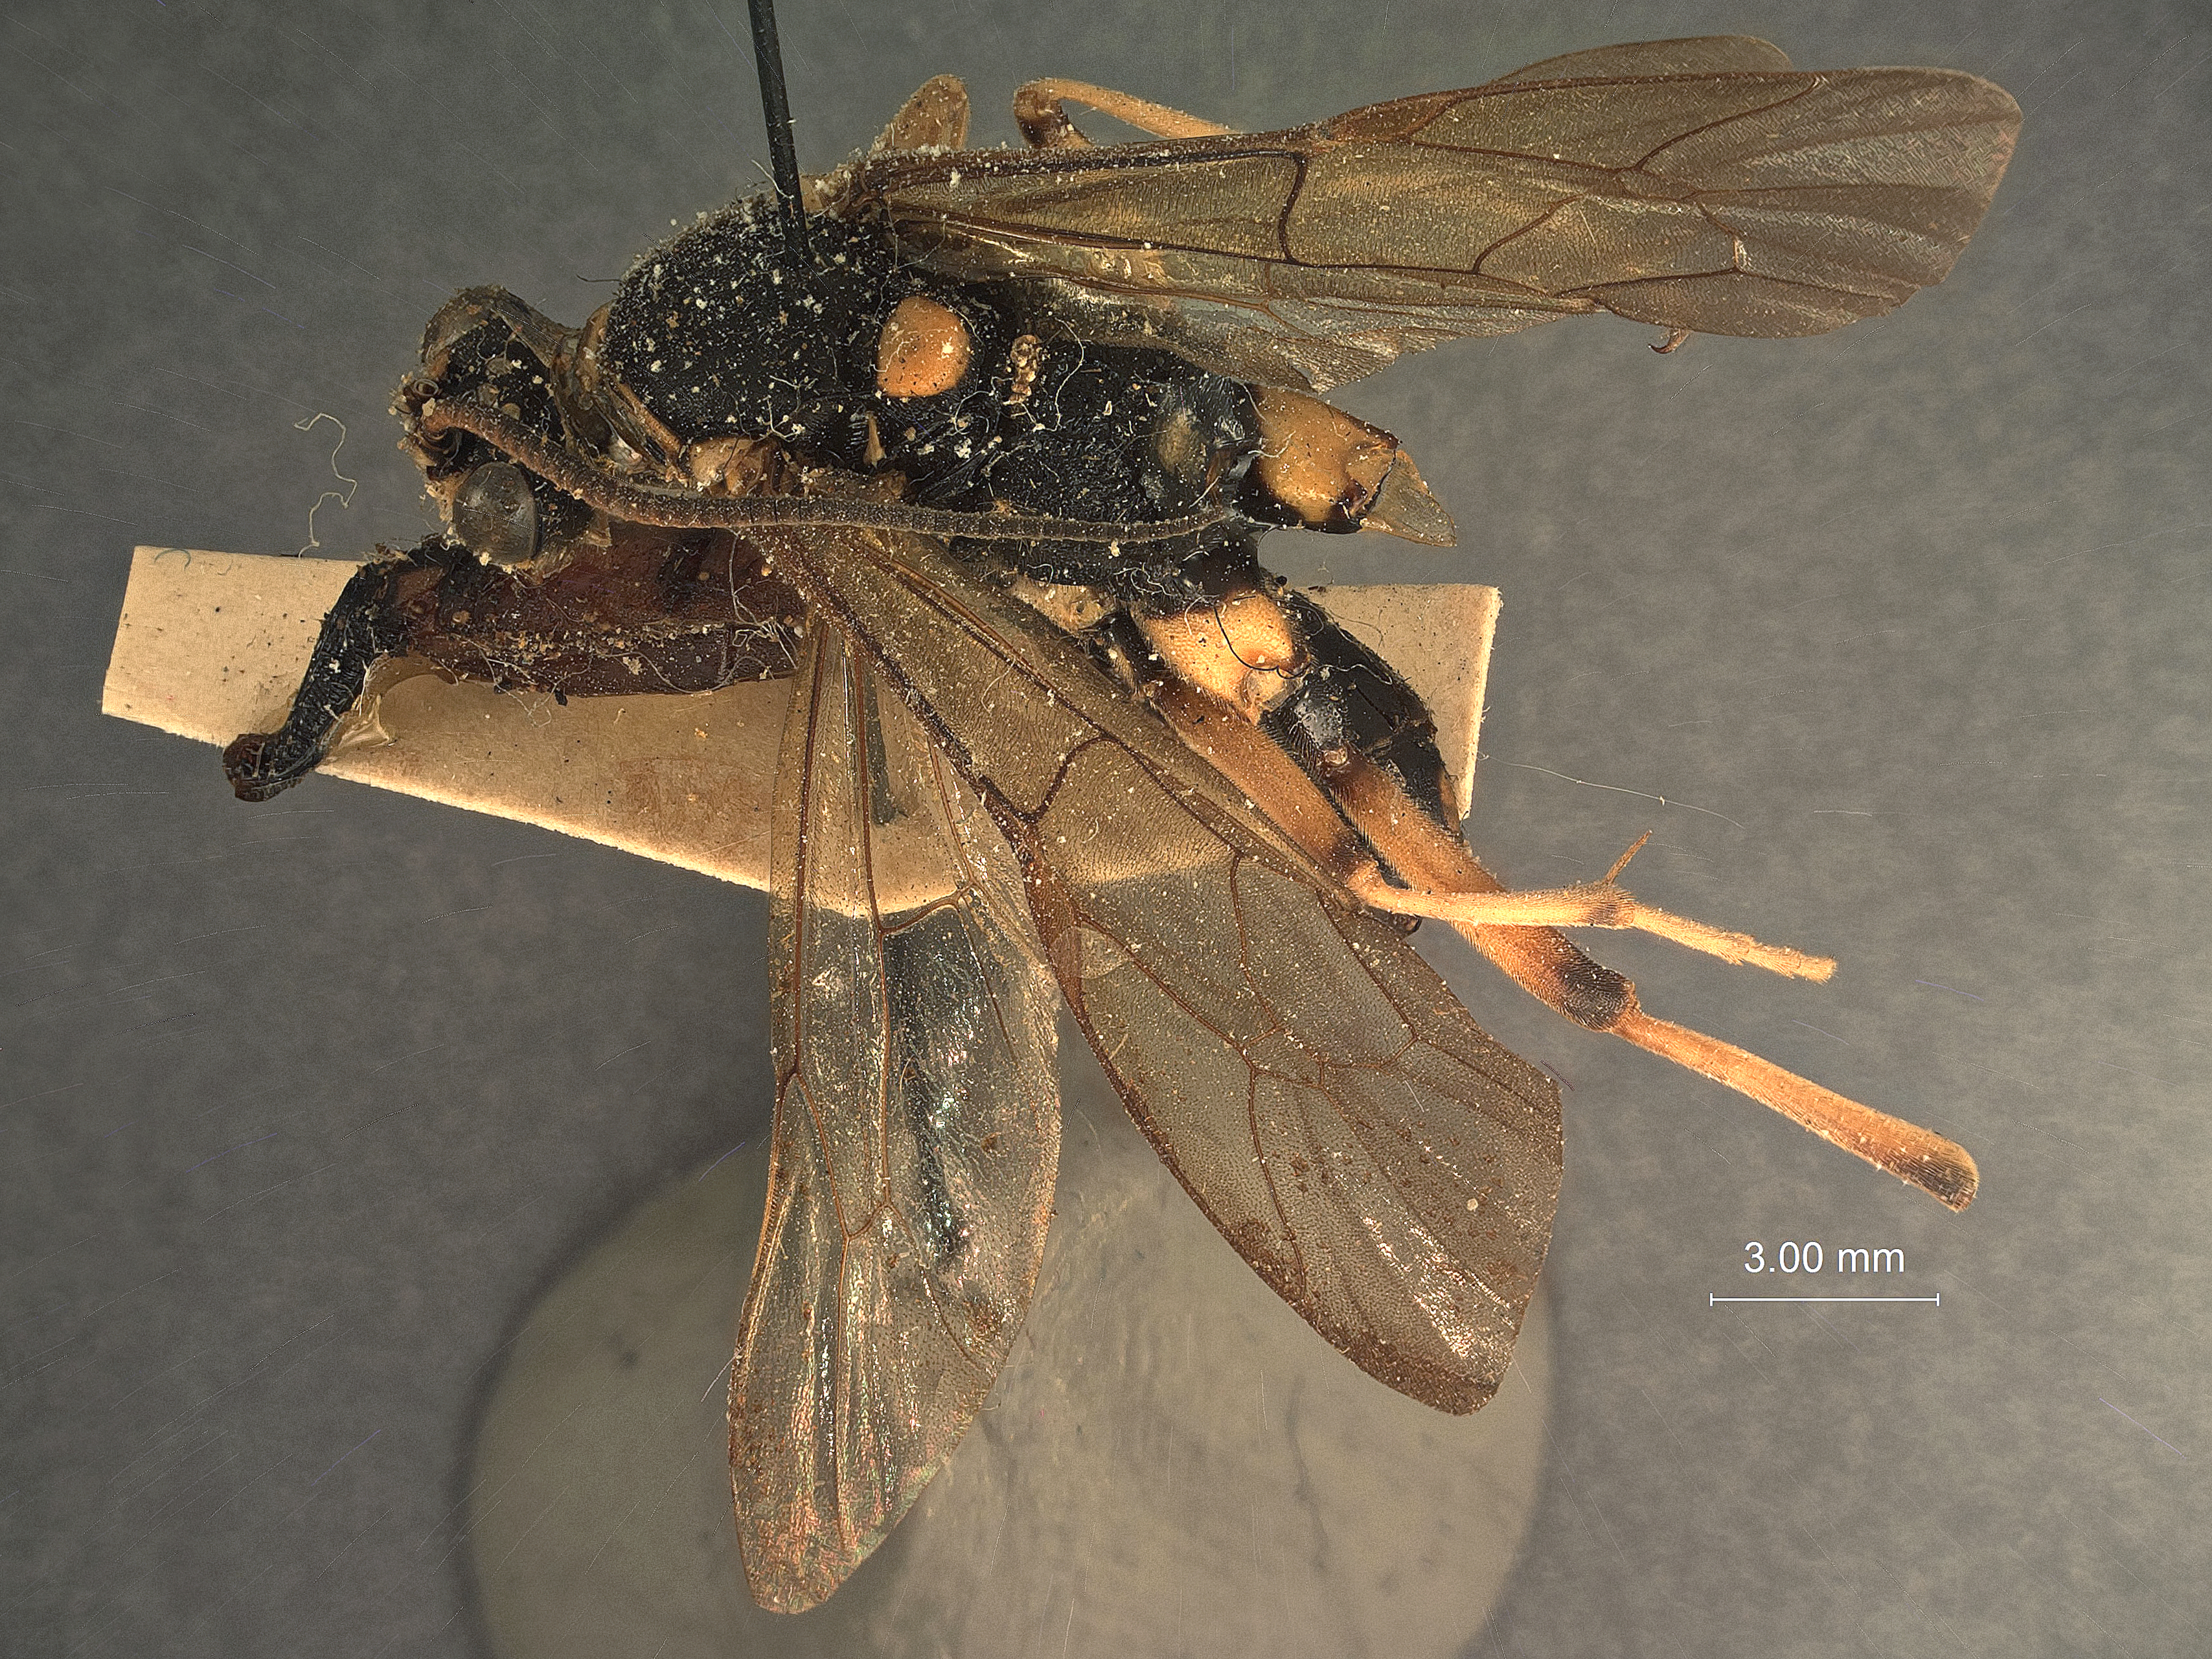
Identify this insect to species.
Matsumuraius grandis
